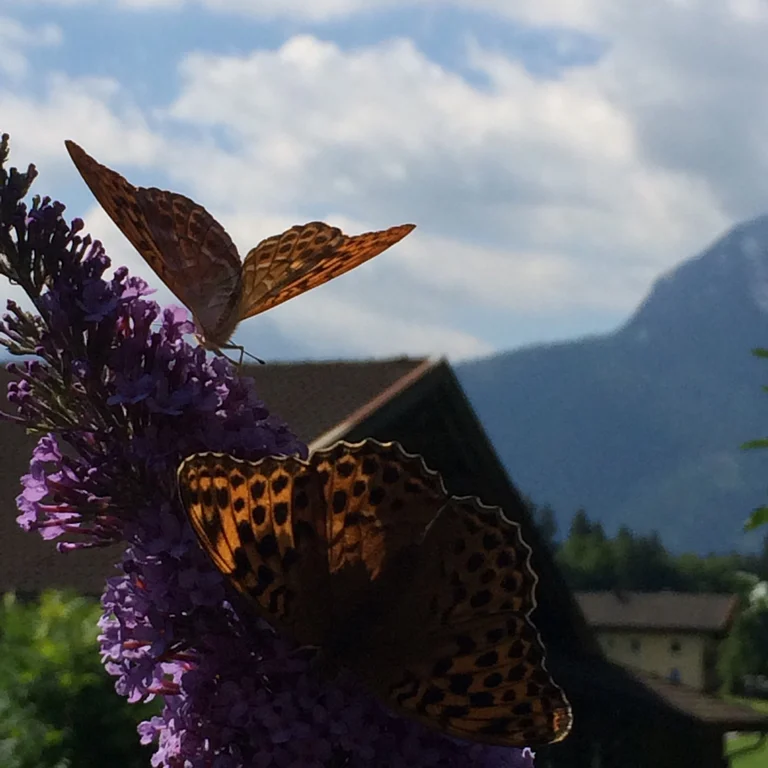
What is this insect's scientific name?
Argynnis paphia
